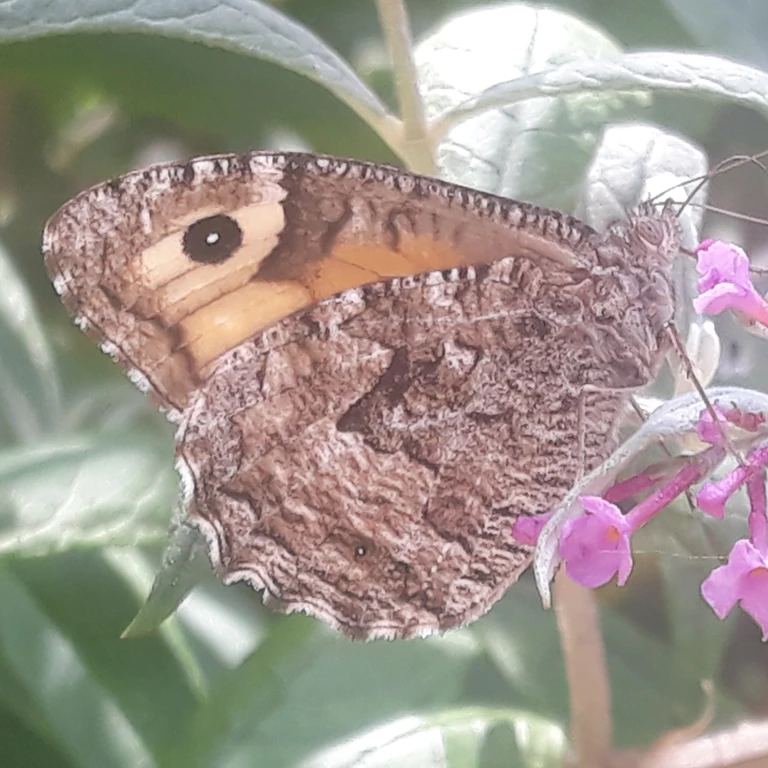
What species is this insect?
Hipparchia semele
